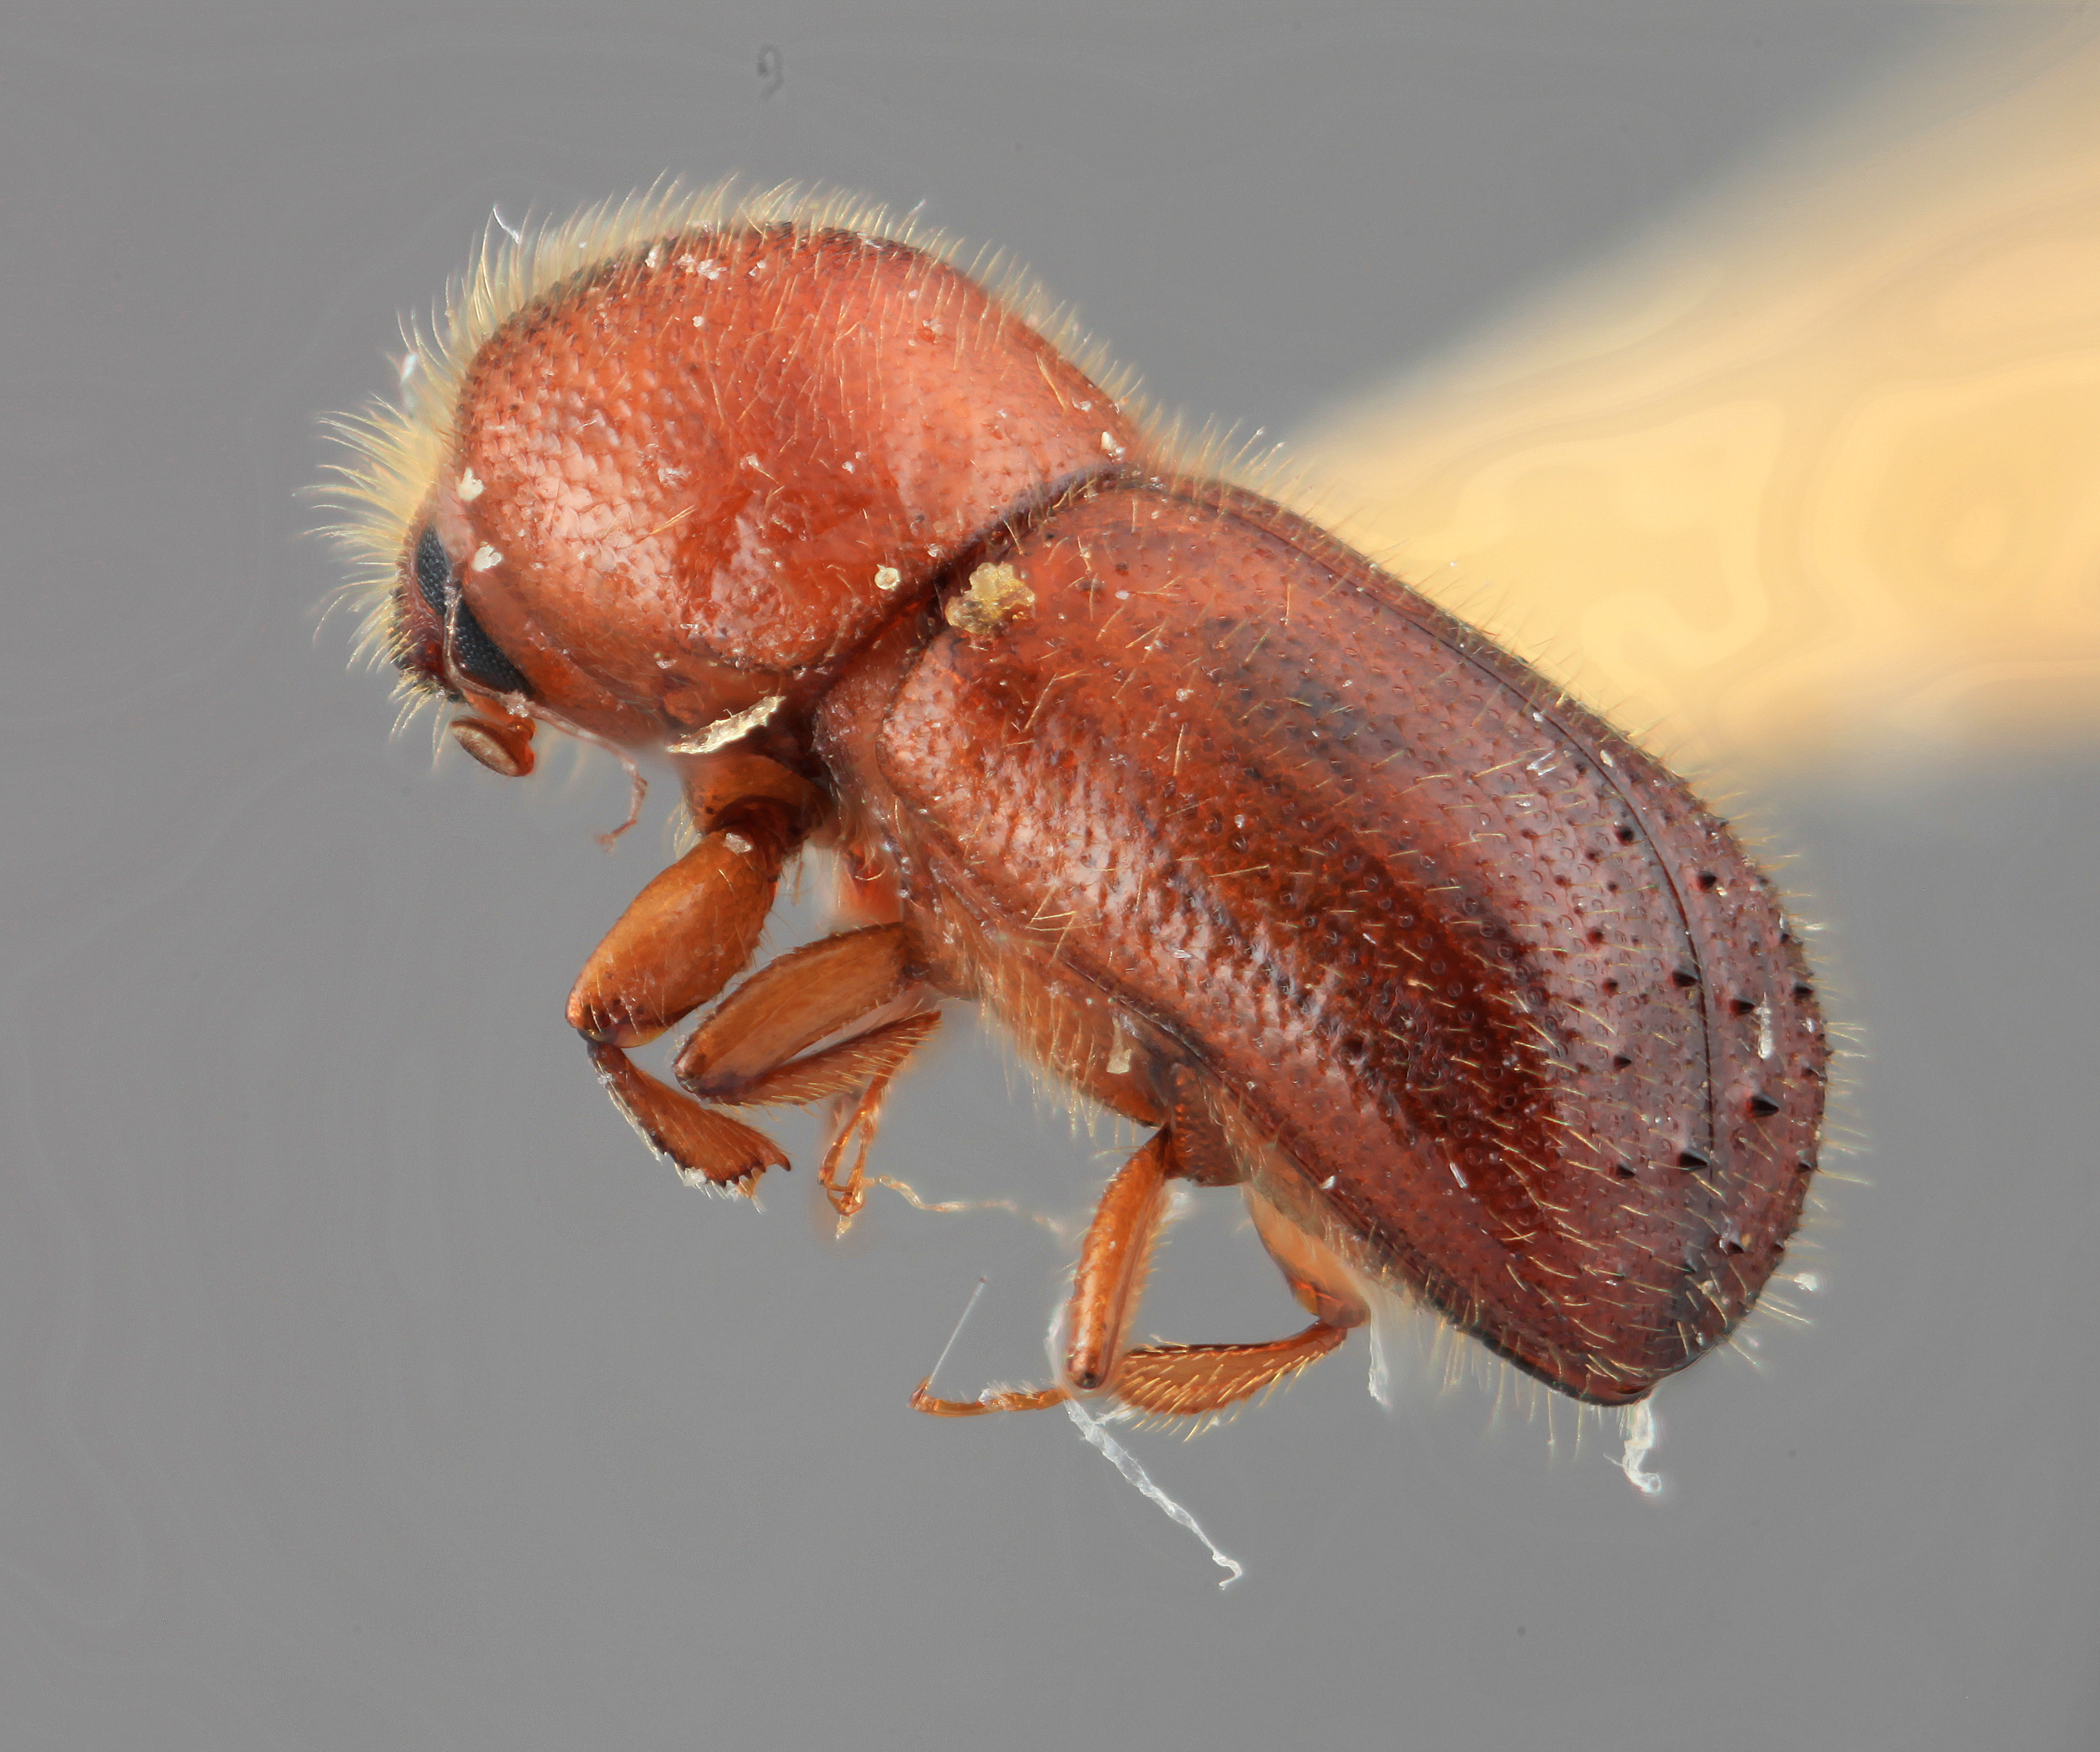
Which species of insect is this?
Xyleborus caldensis
